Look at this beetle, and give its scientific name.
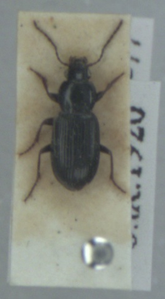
Pterostichus diligens
